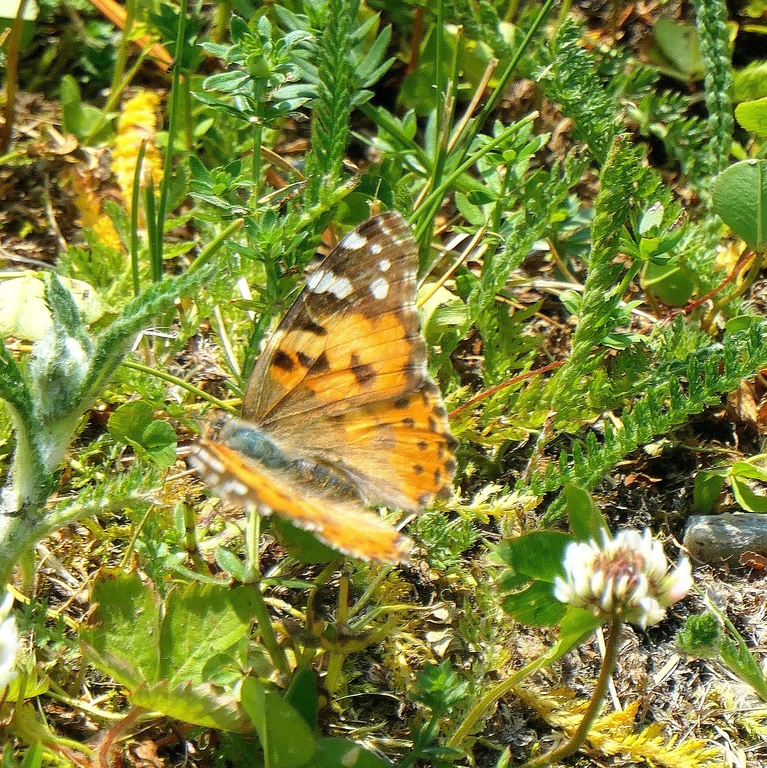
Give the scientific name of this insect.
Vanessa cardui
